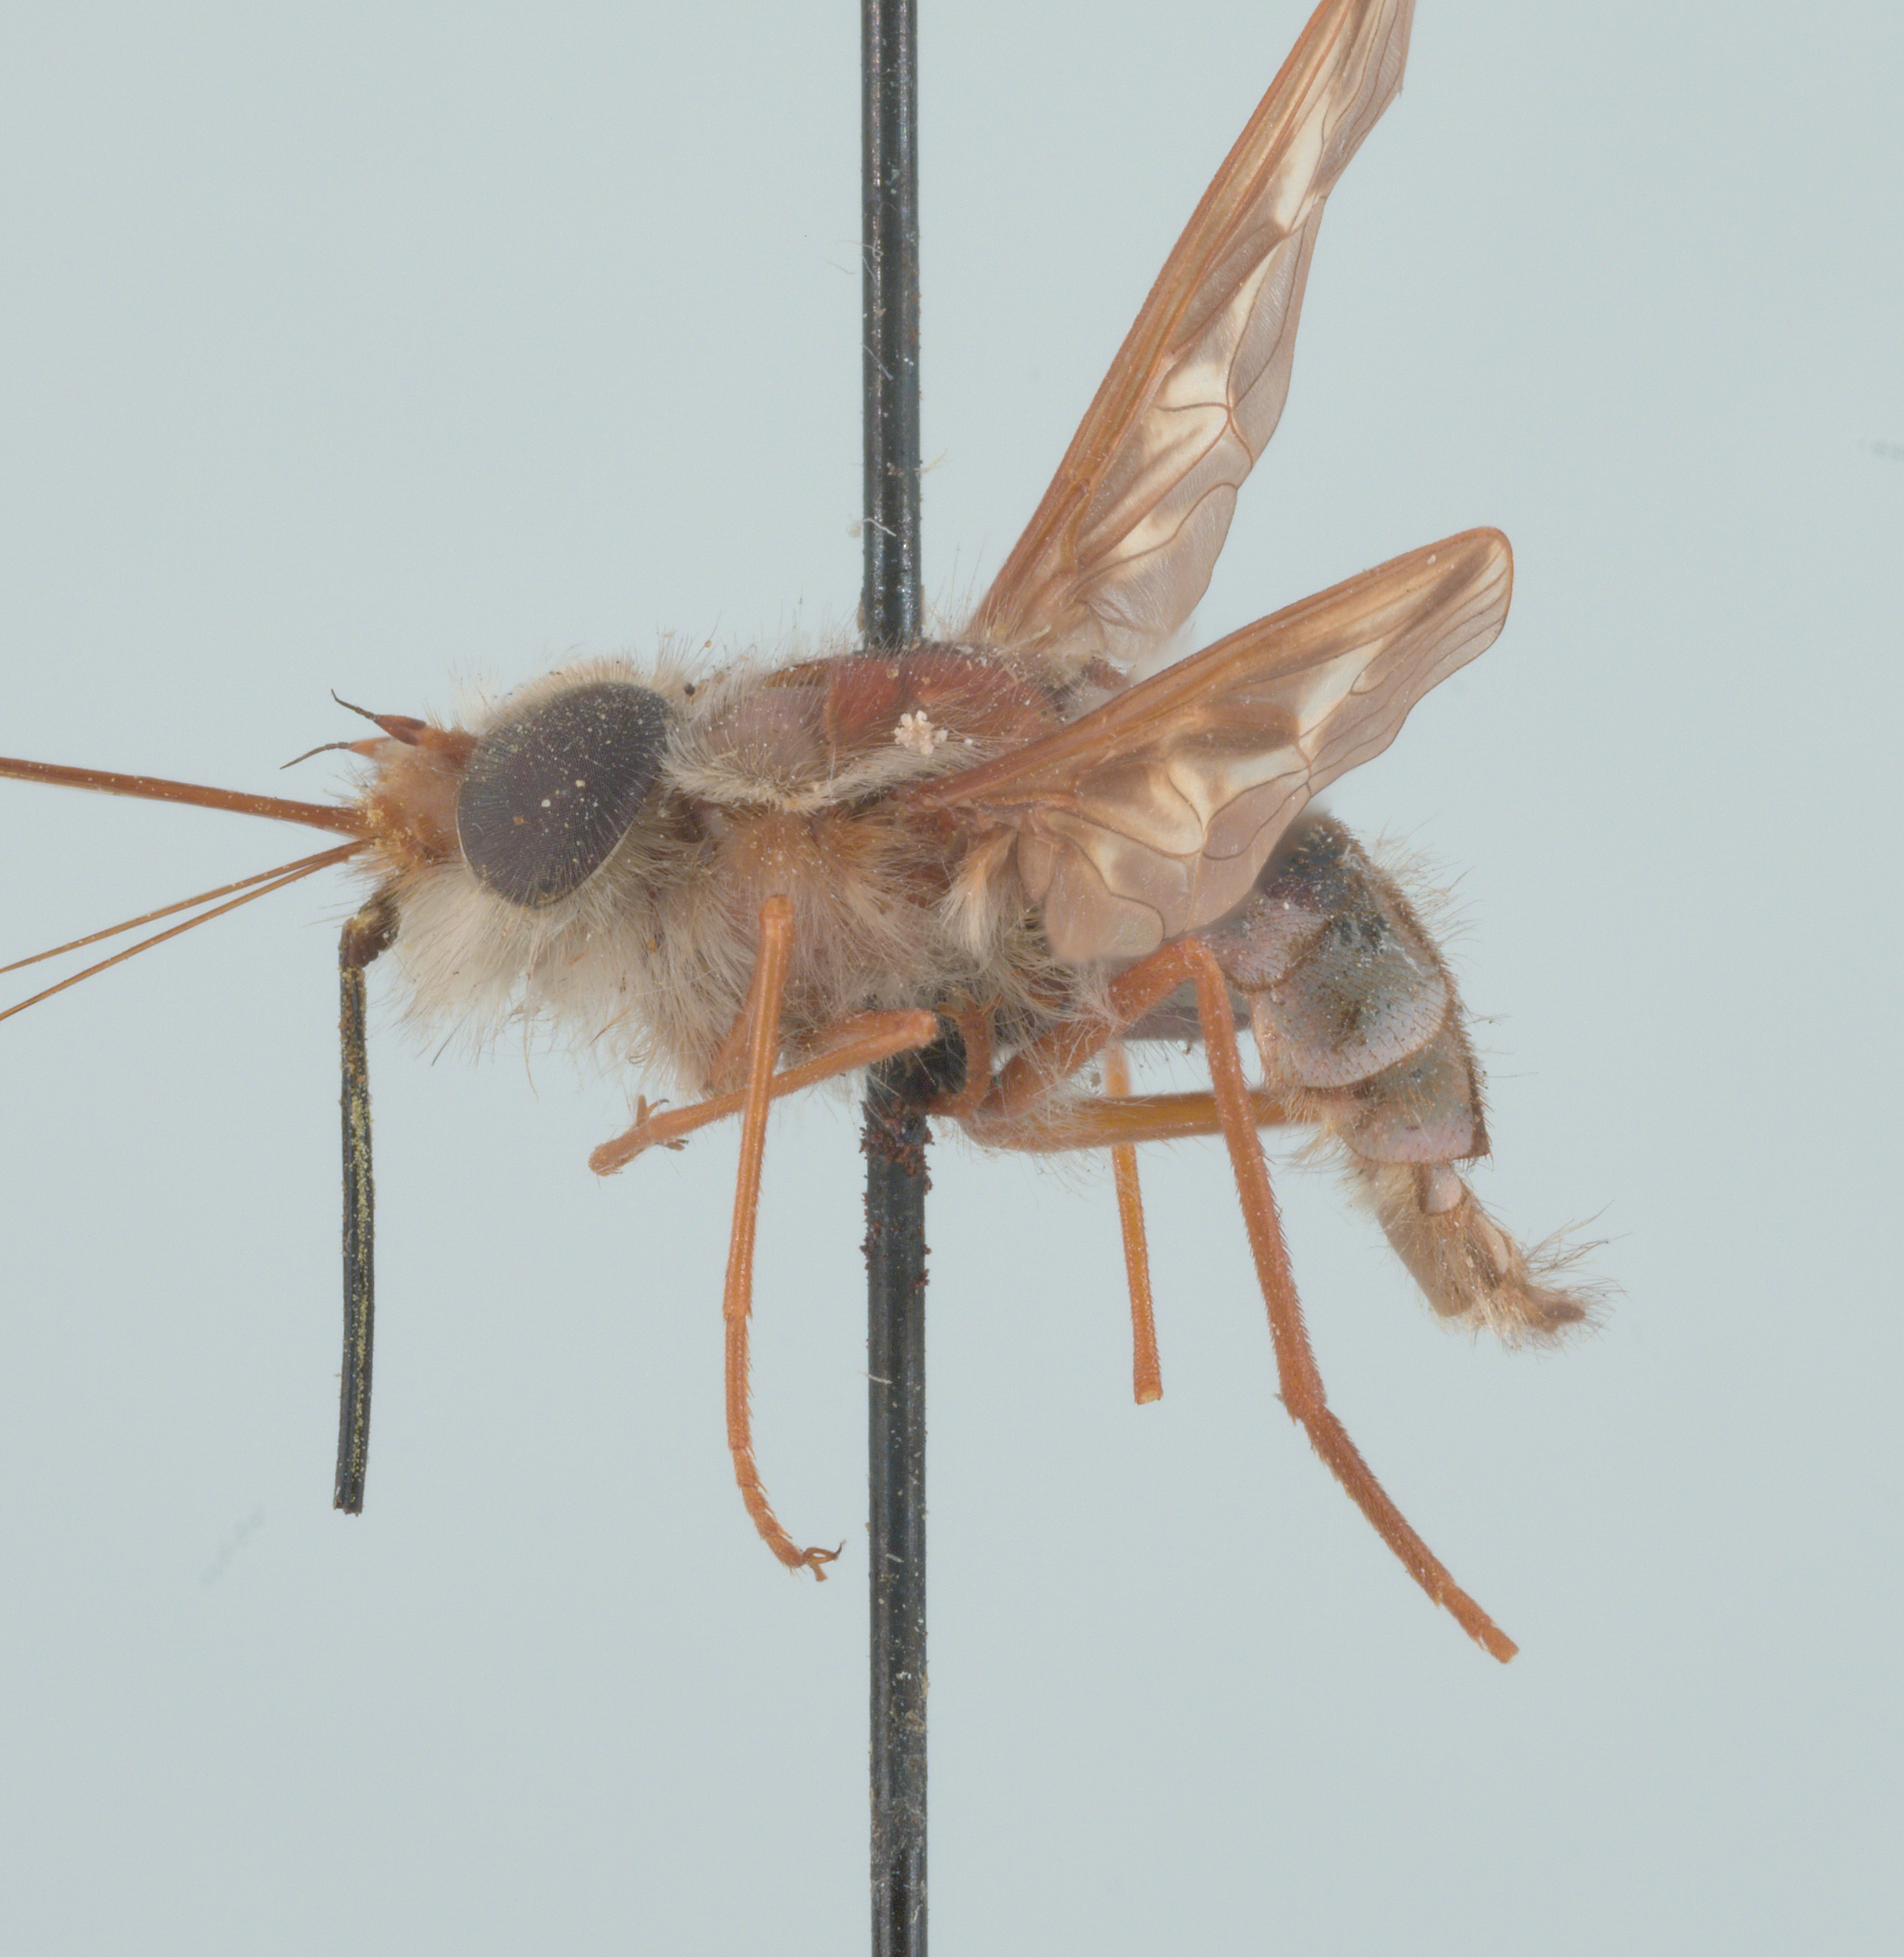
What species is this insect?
Hirmoneura nubipennis (also Trichophthalma nubipennis)
